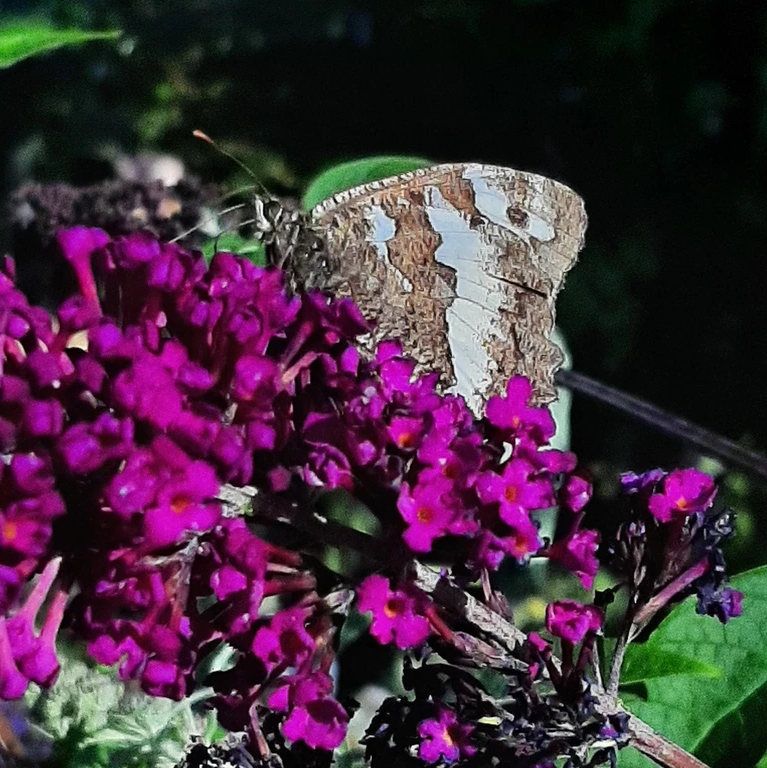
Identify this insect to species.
Brintesia circe
